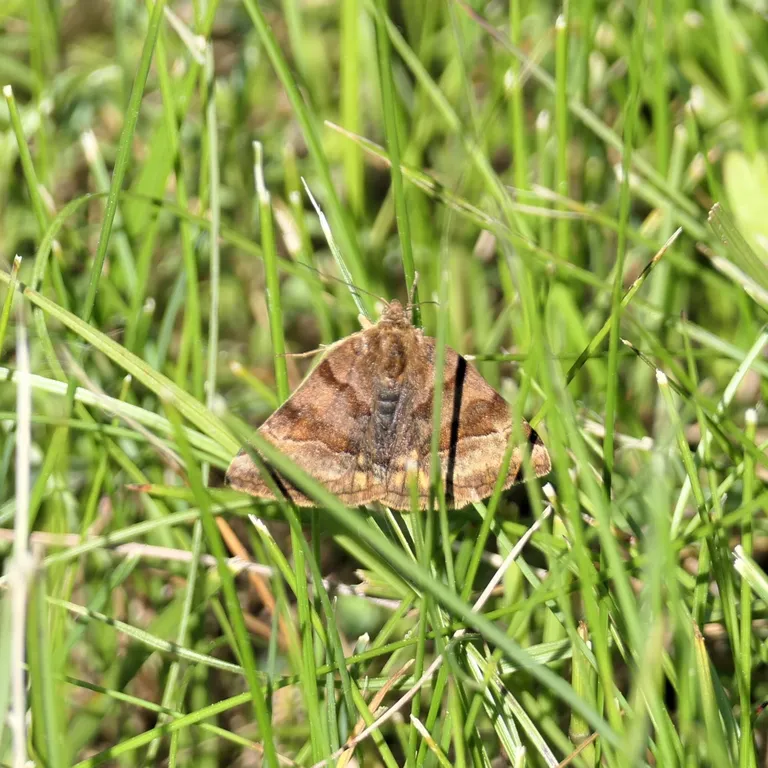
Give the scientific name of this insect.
Euclidia glyphica
